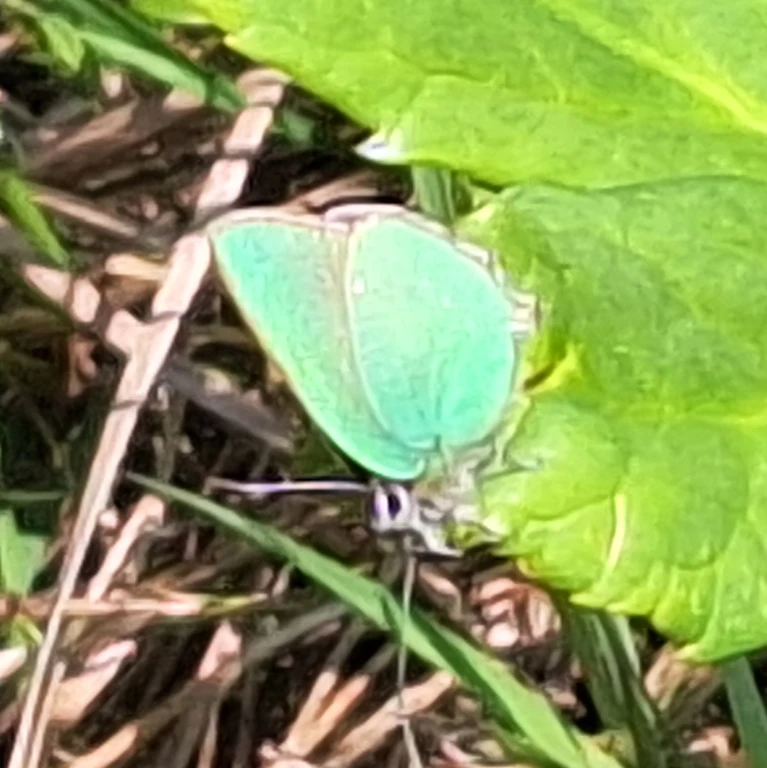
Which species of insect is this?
Callophrys rubi
